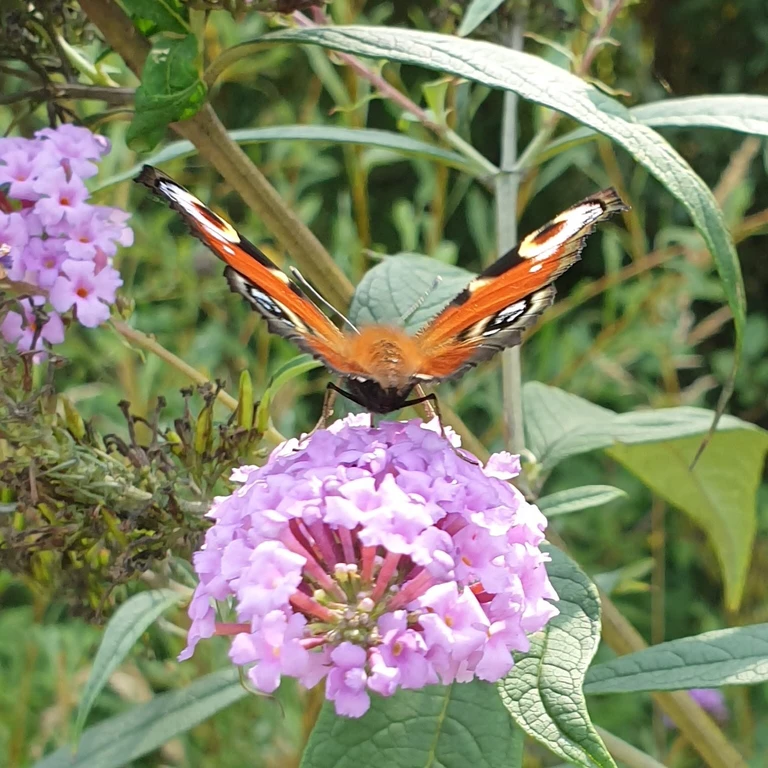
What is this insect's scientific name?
Aglais io
